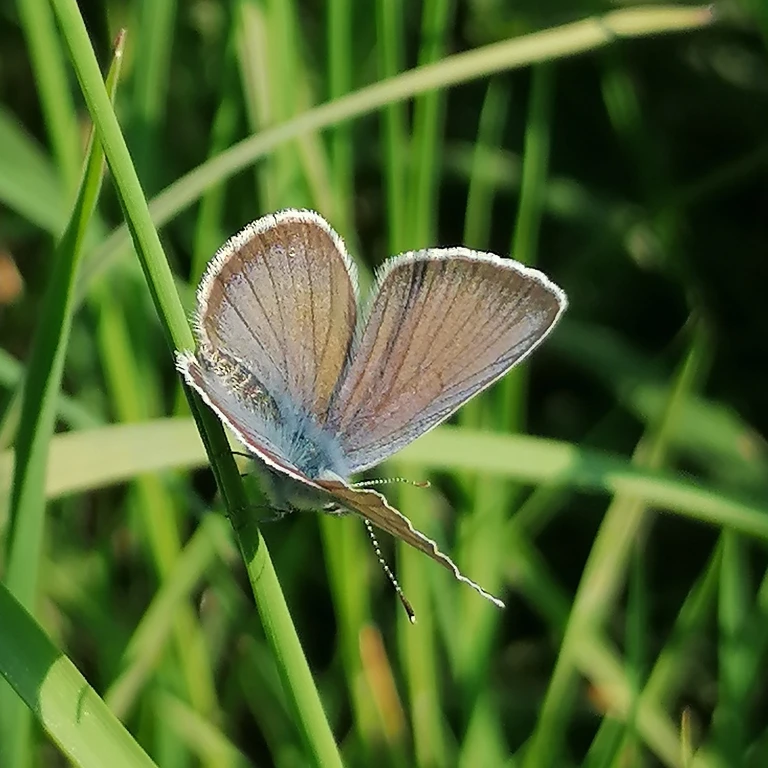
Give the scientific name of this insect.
Cyaniris semiargus
